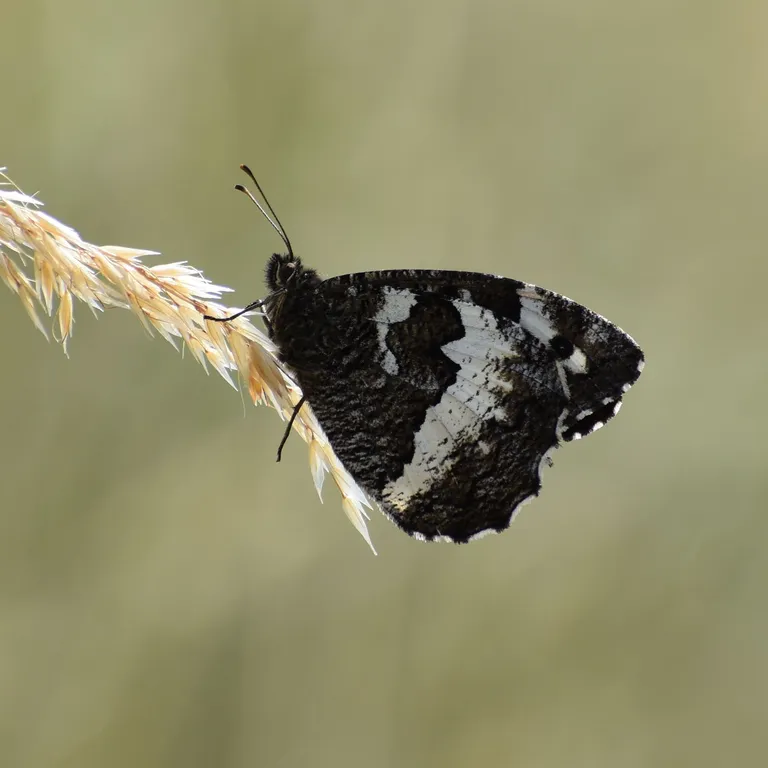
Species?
Brintesia circe
